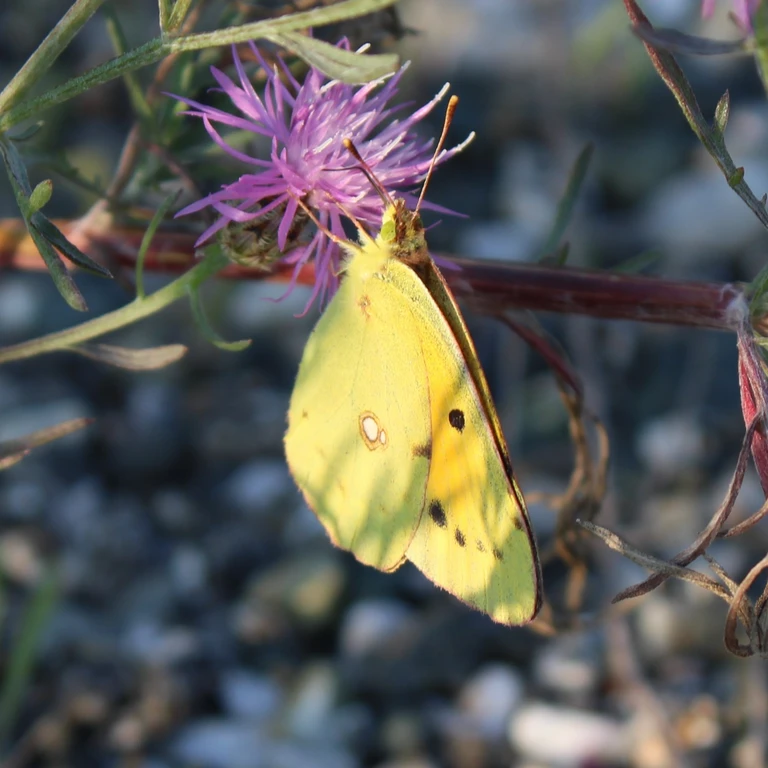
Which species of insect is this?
Colias croceus
